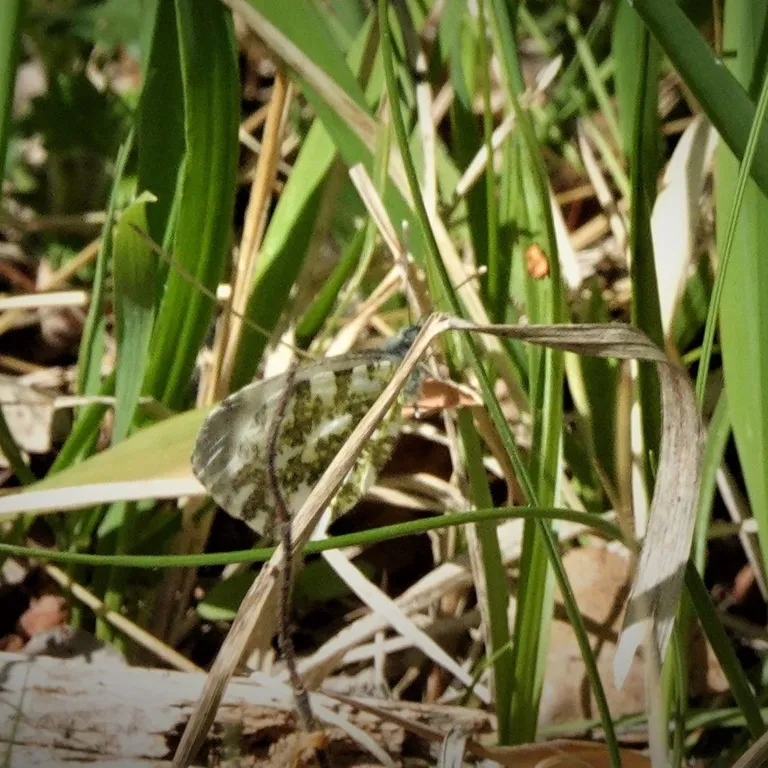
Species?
Anthocharis cardamines
